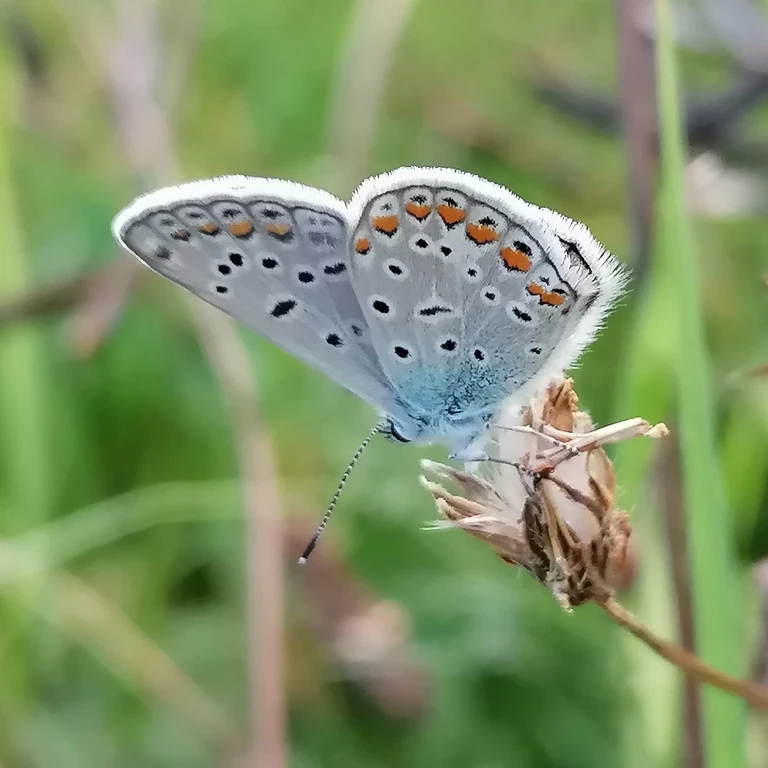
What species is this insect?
Polyommatus icarus
